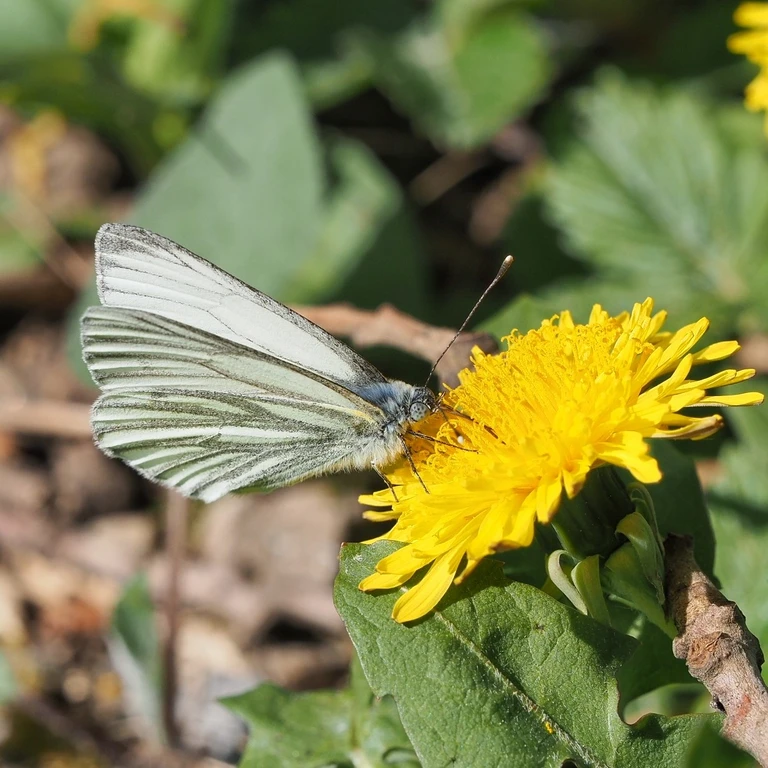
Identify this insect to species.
Pieris napi
